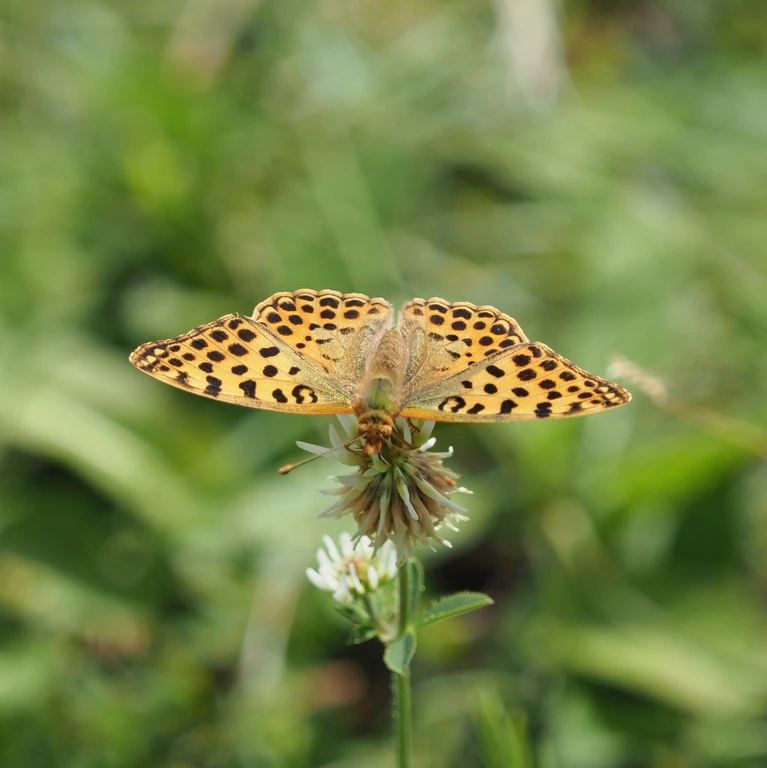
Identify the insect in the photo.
Issoria lathonia
